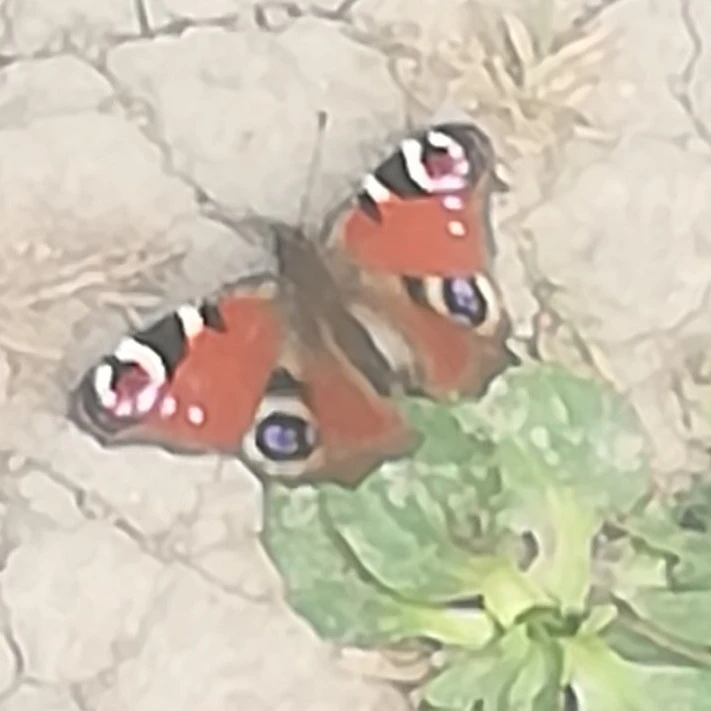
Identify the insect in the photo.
Aglais io
